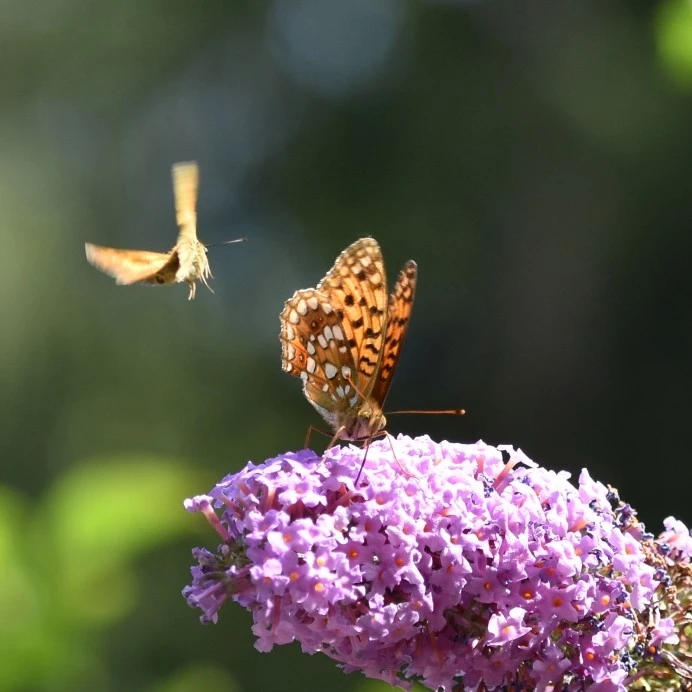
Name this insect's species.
Fabriciana adippe
